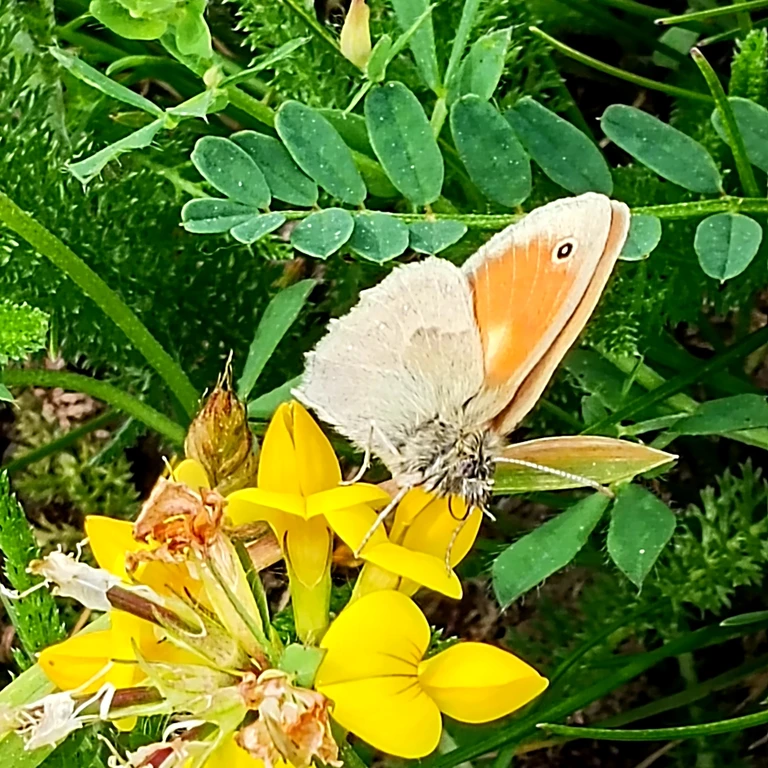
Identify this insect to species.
Coenonympha pamphilus
